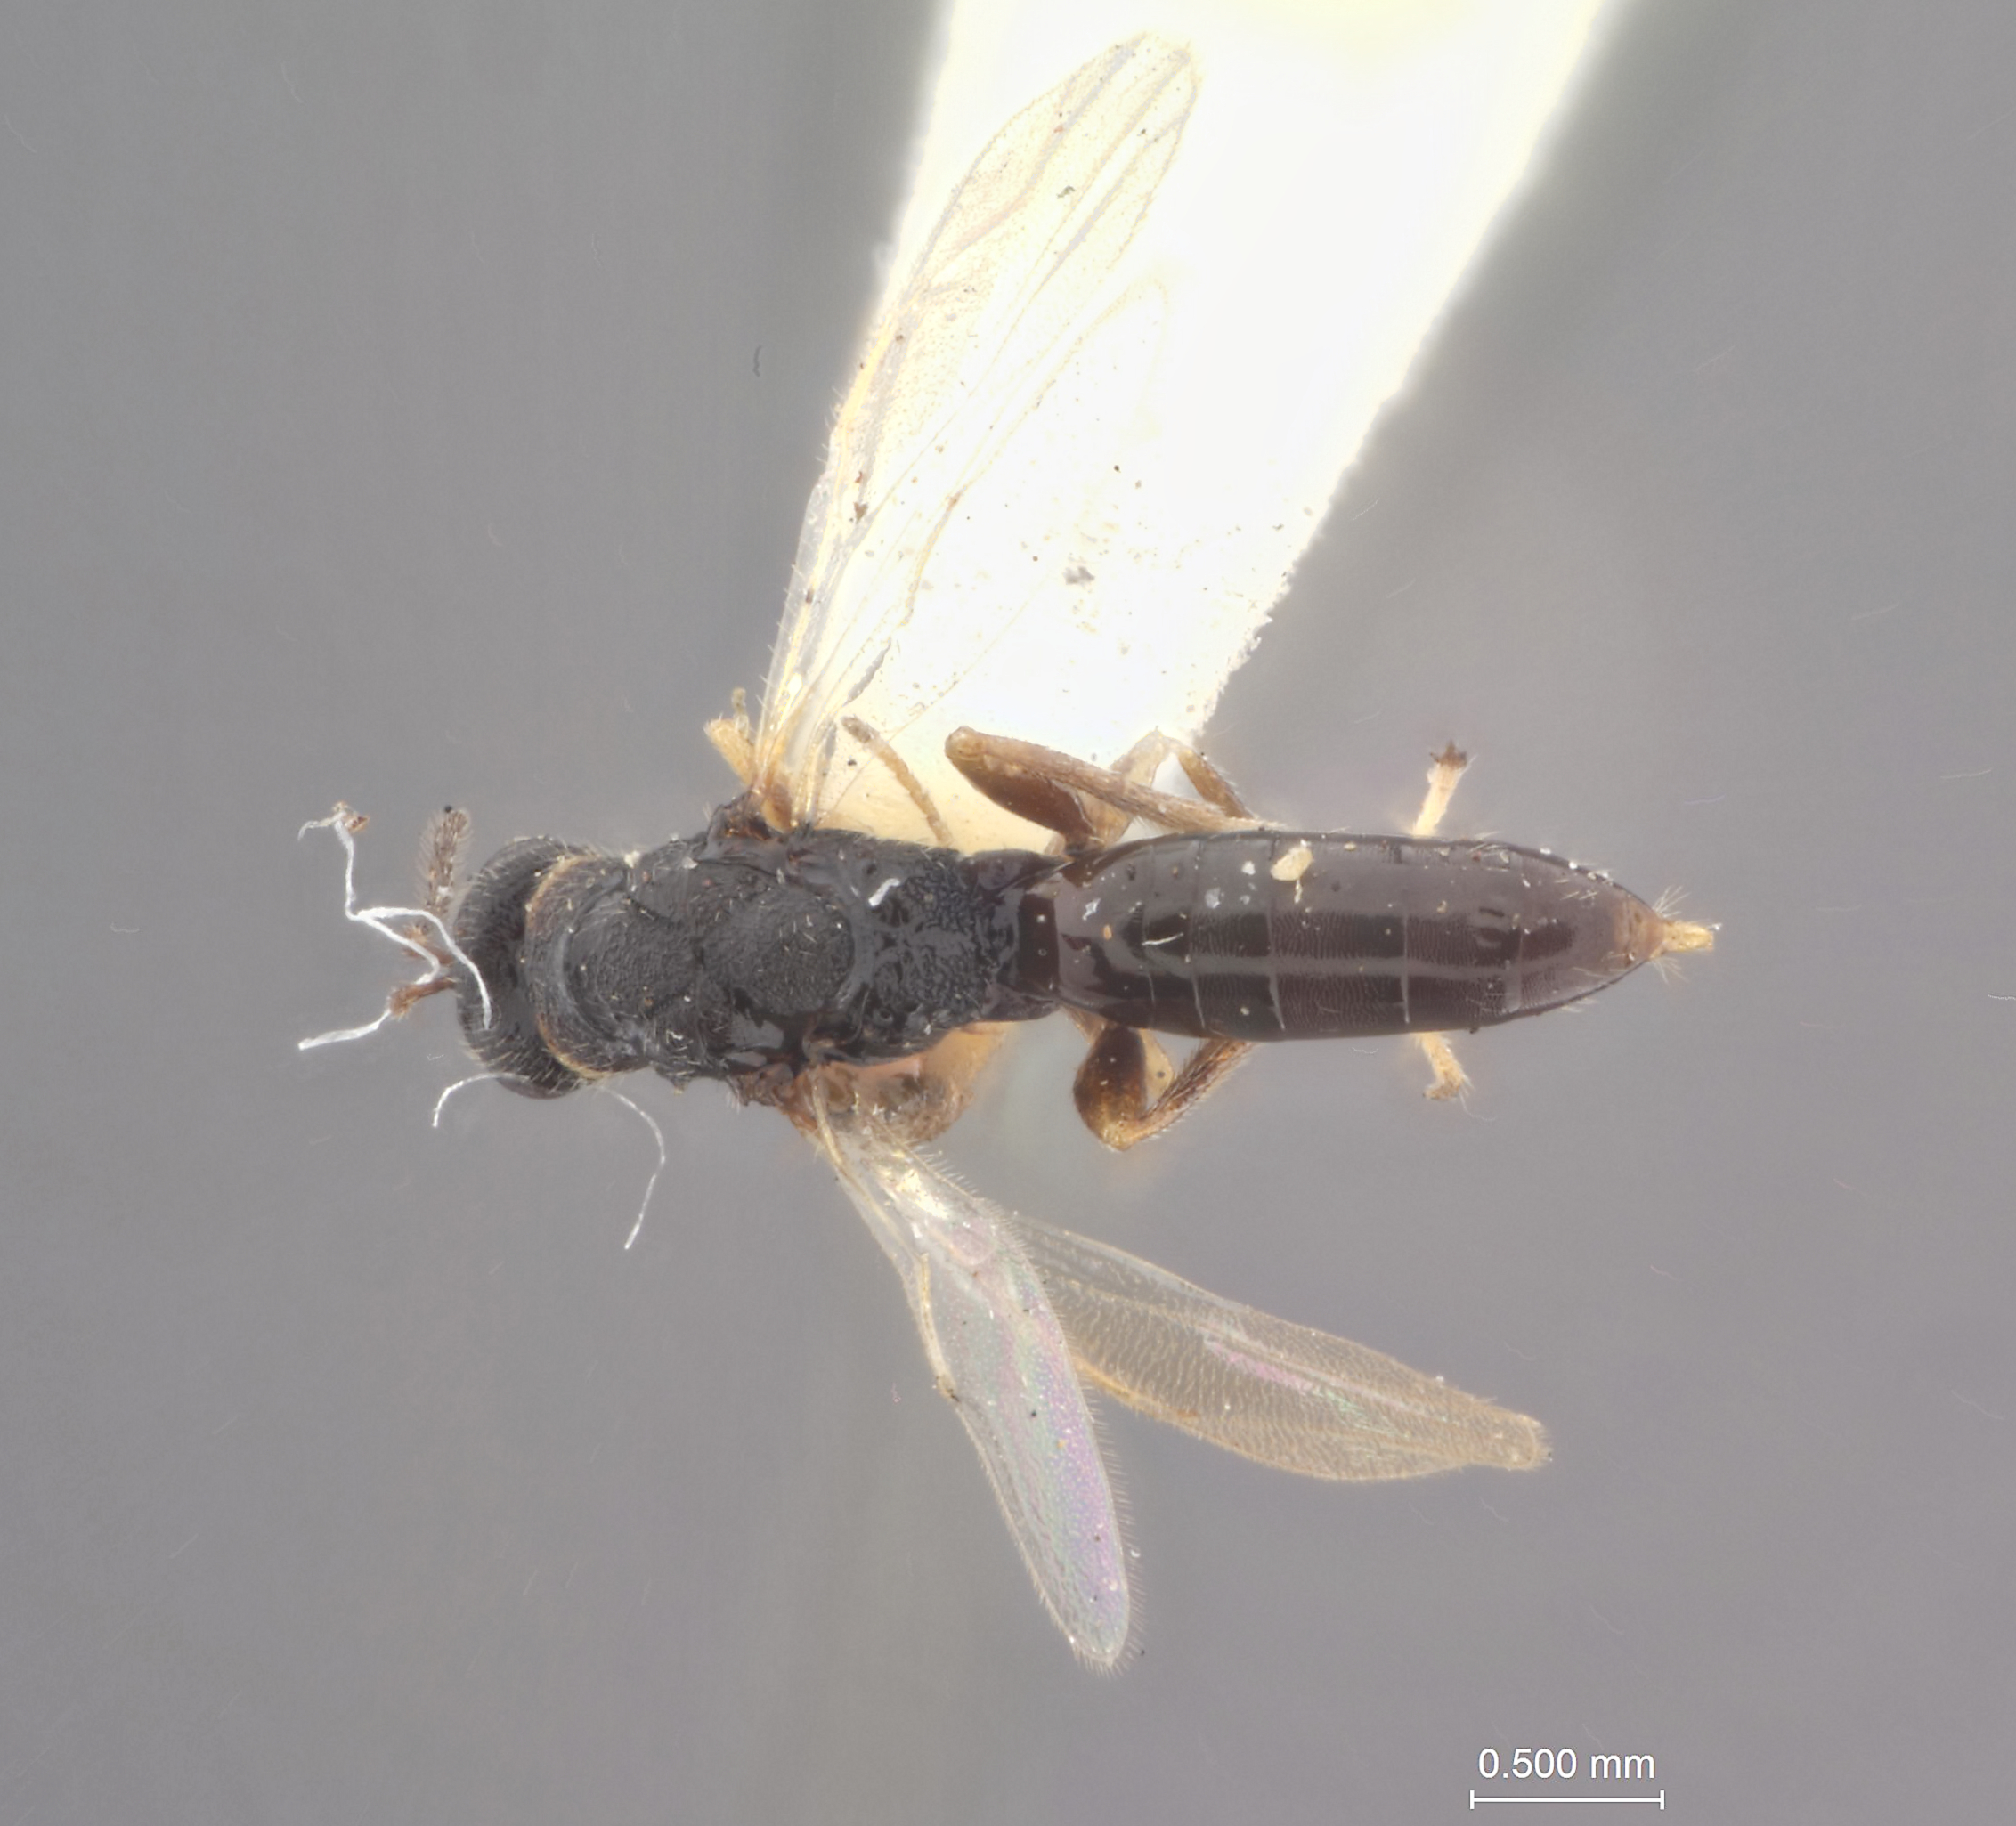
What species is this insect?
Harmolita elymivora
